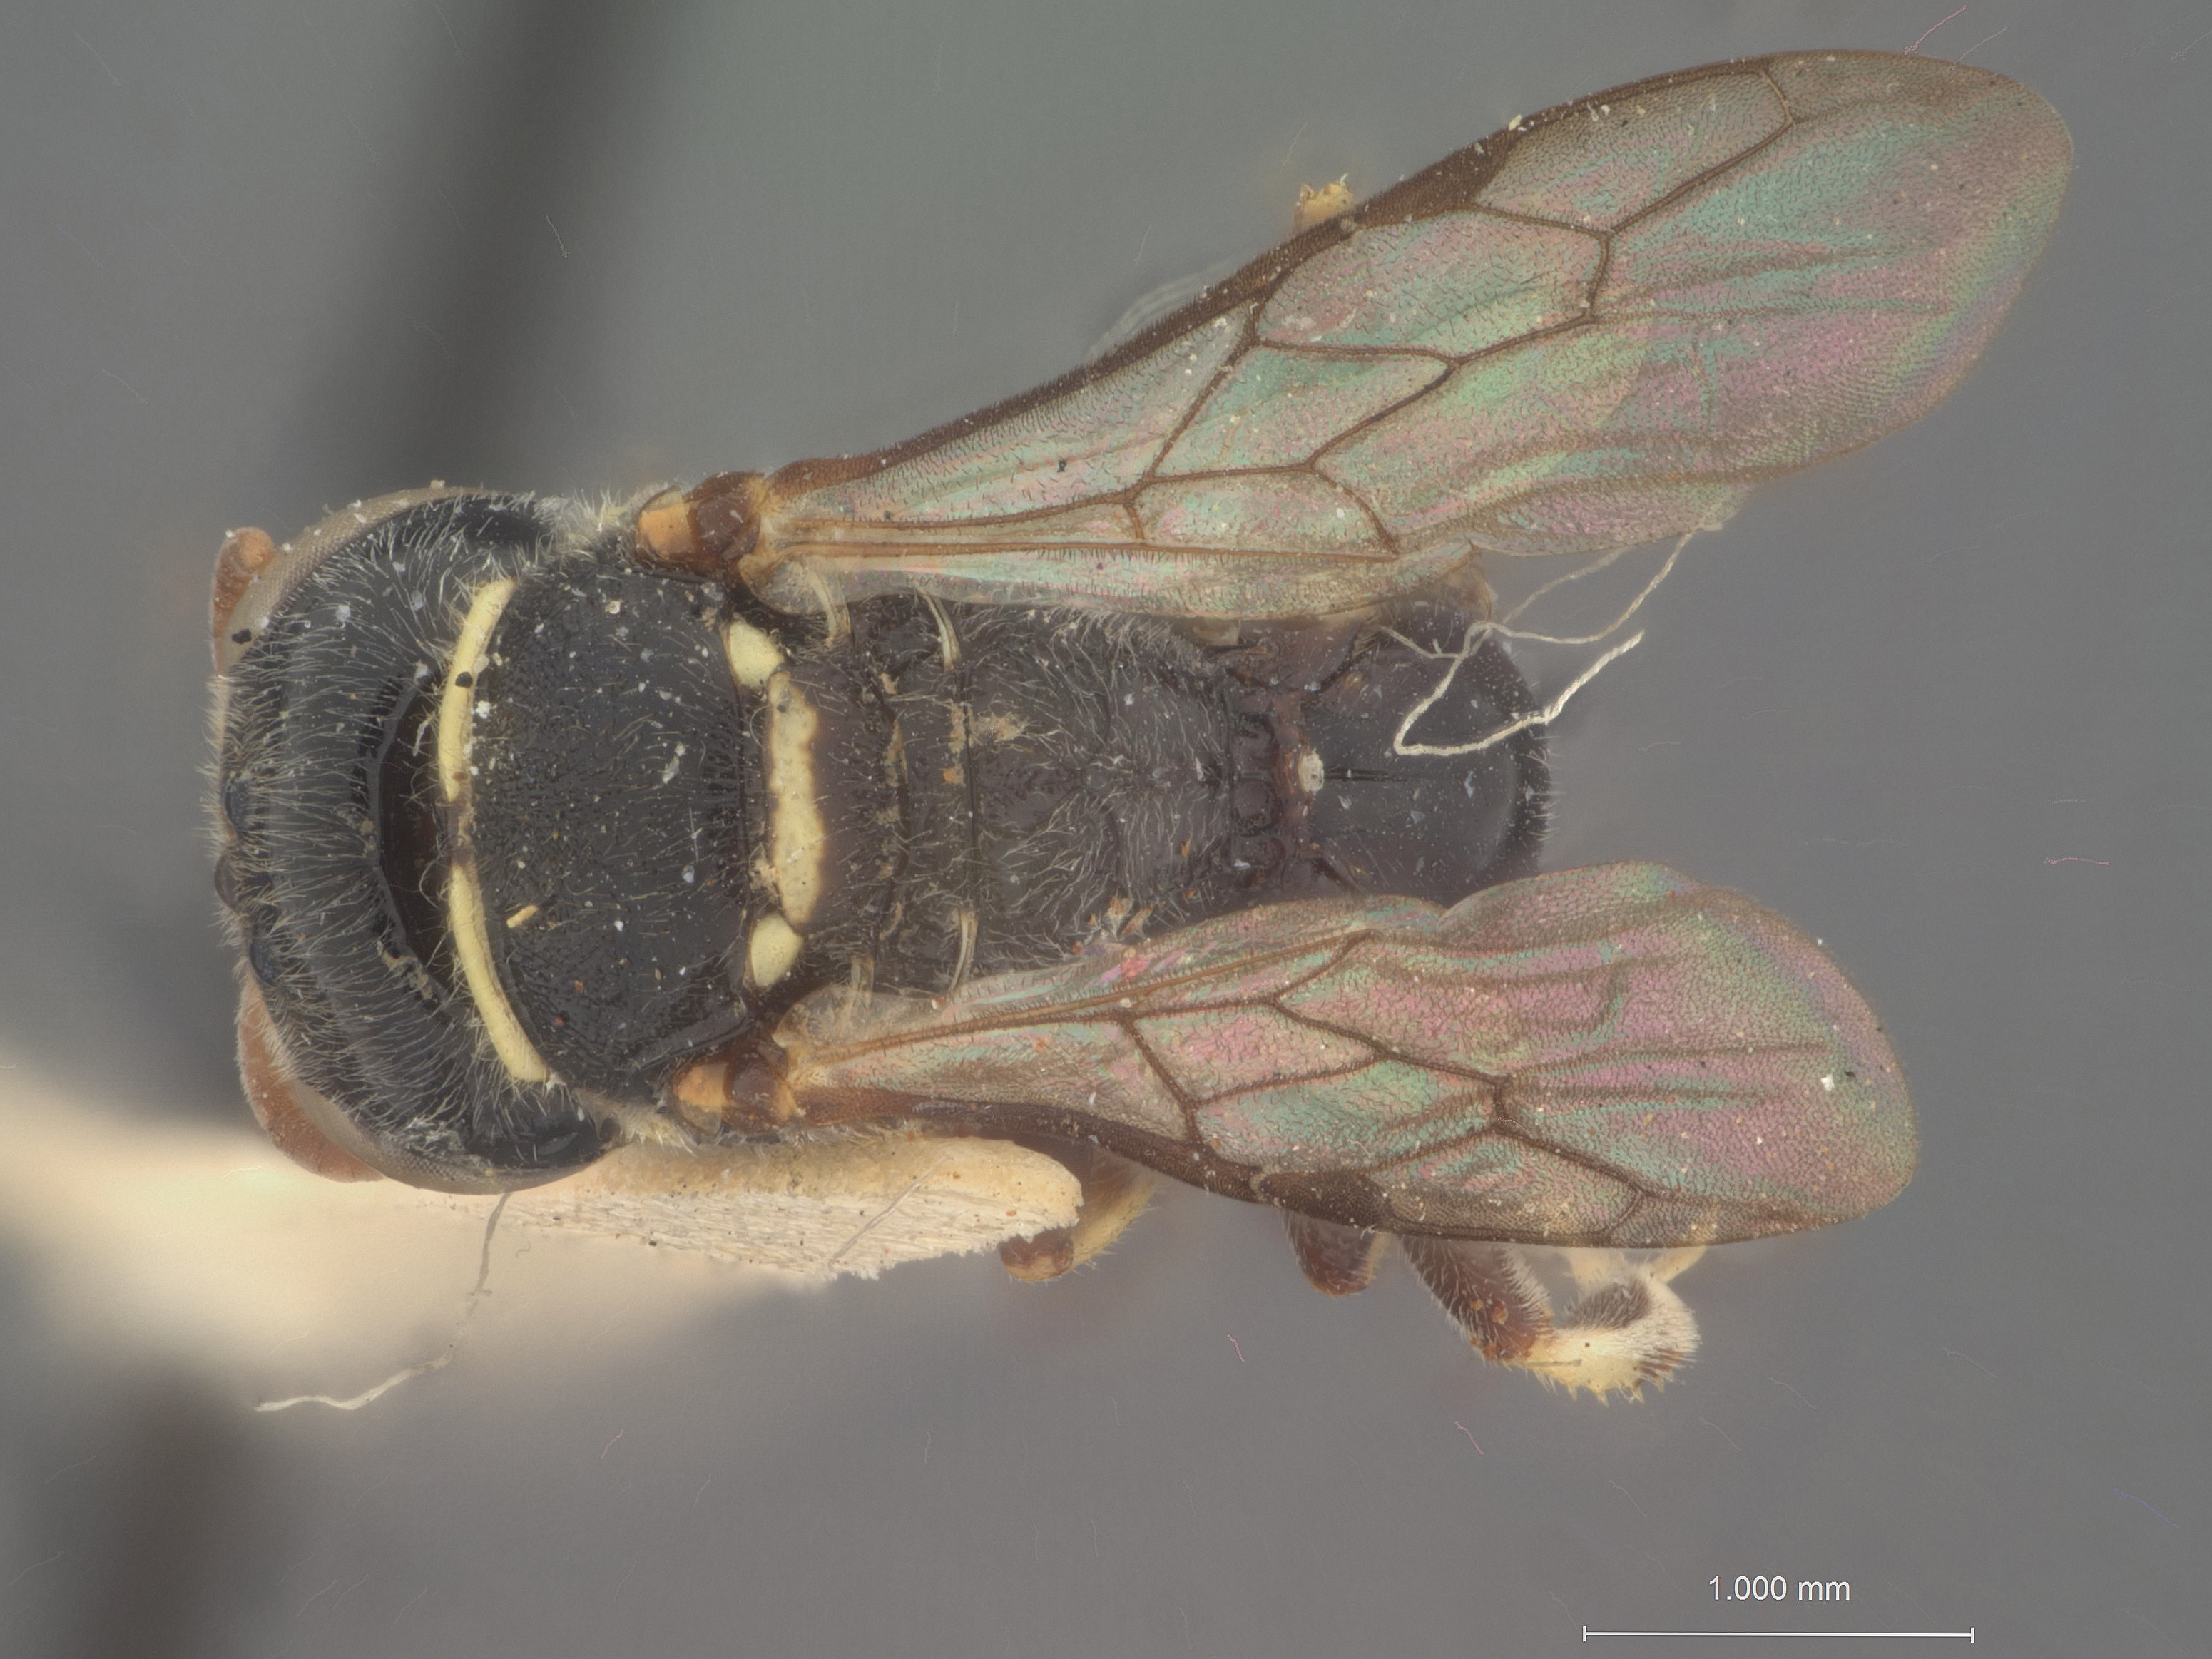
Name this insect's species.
Enoplolindenius meridanus
